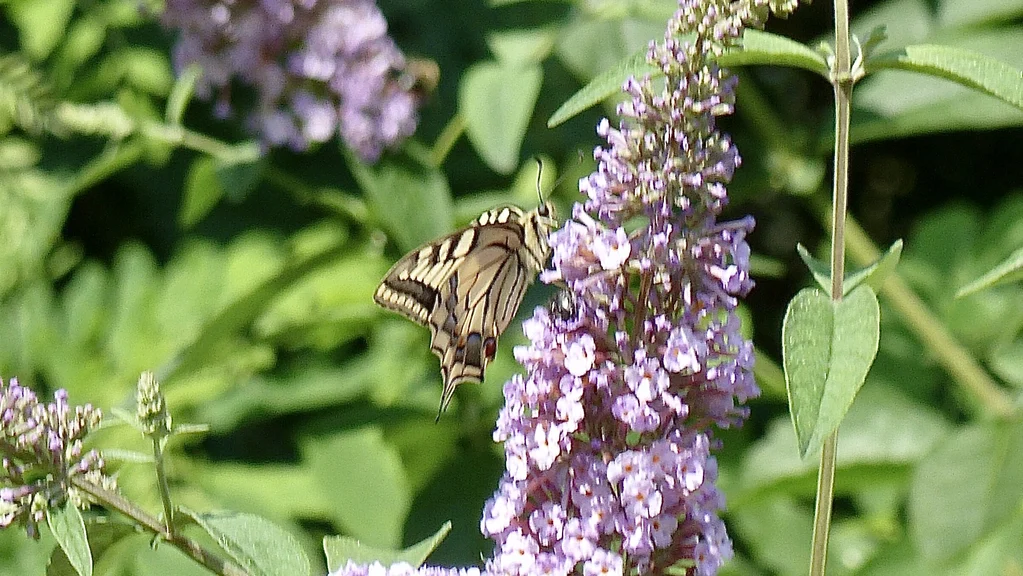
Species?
Papilio machaon
